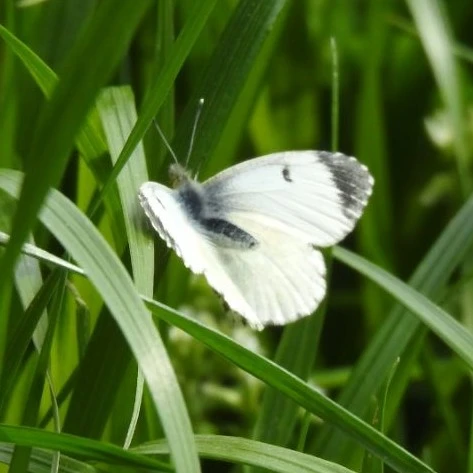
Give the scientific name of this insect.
Anthocharis cardamines
